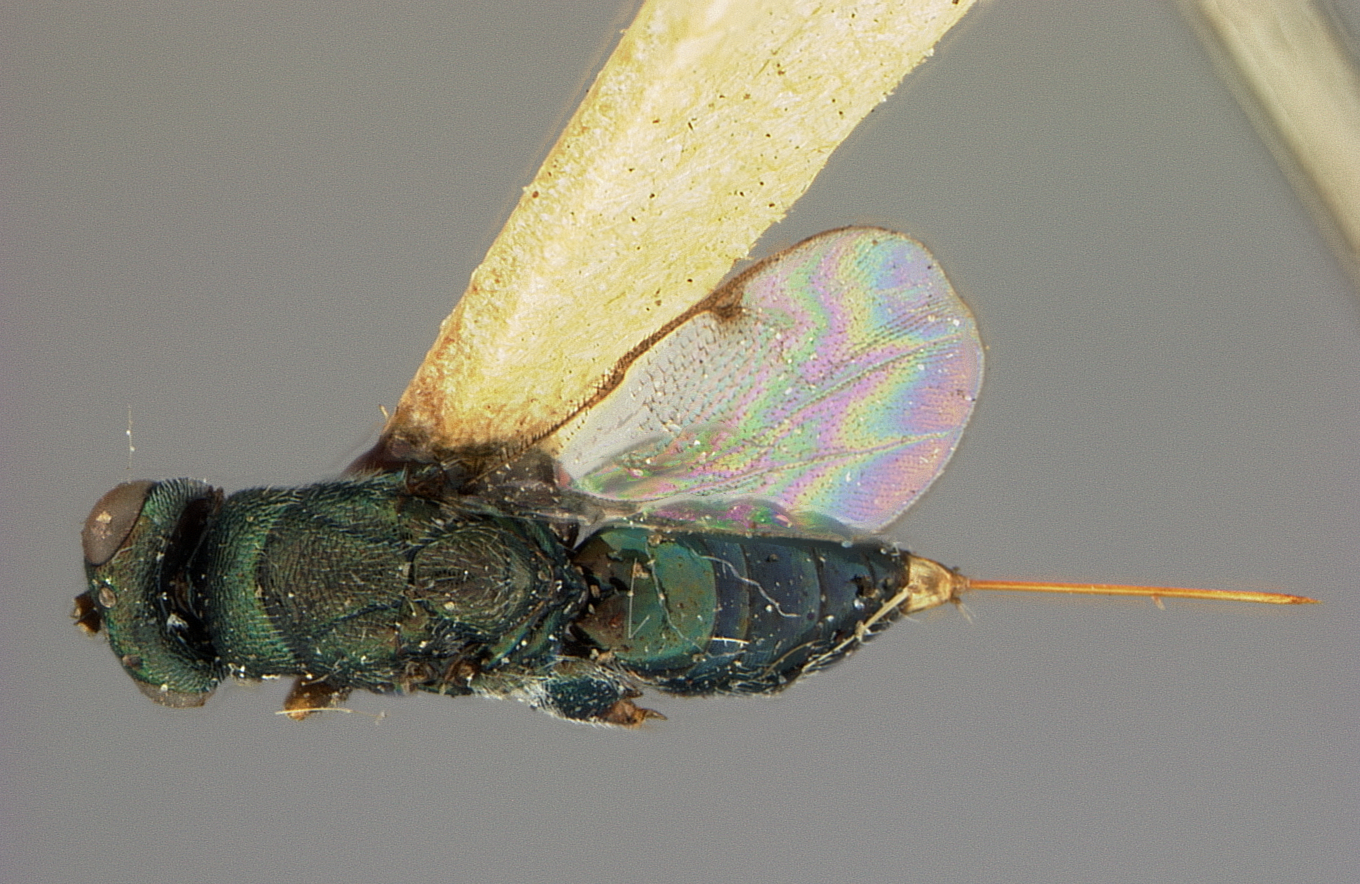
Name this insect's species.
Monodontomerus montivagus
